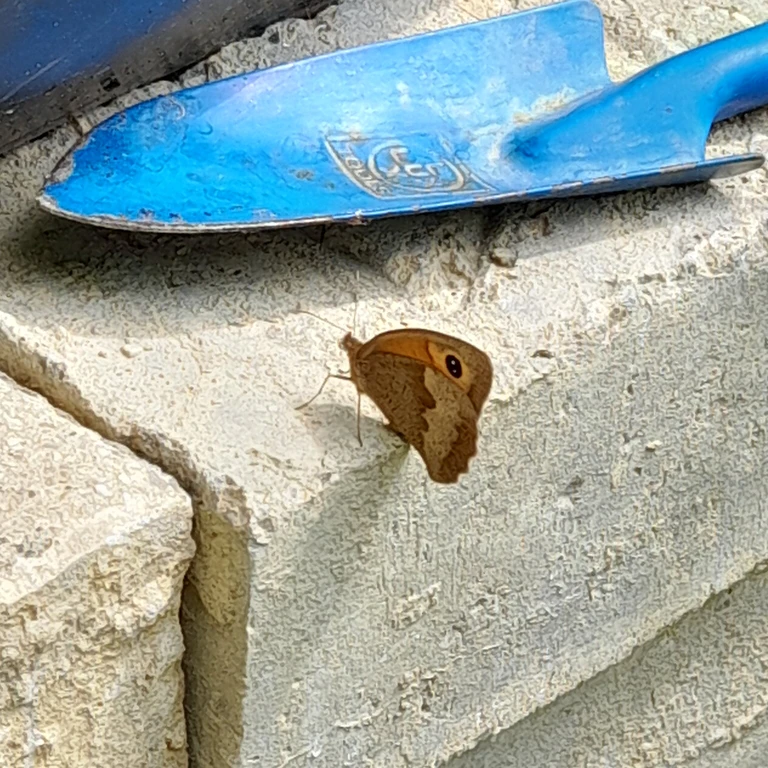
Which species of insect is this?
Maniola jurtina
